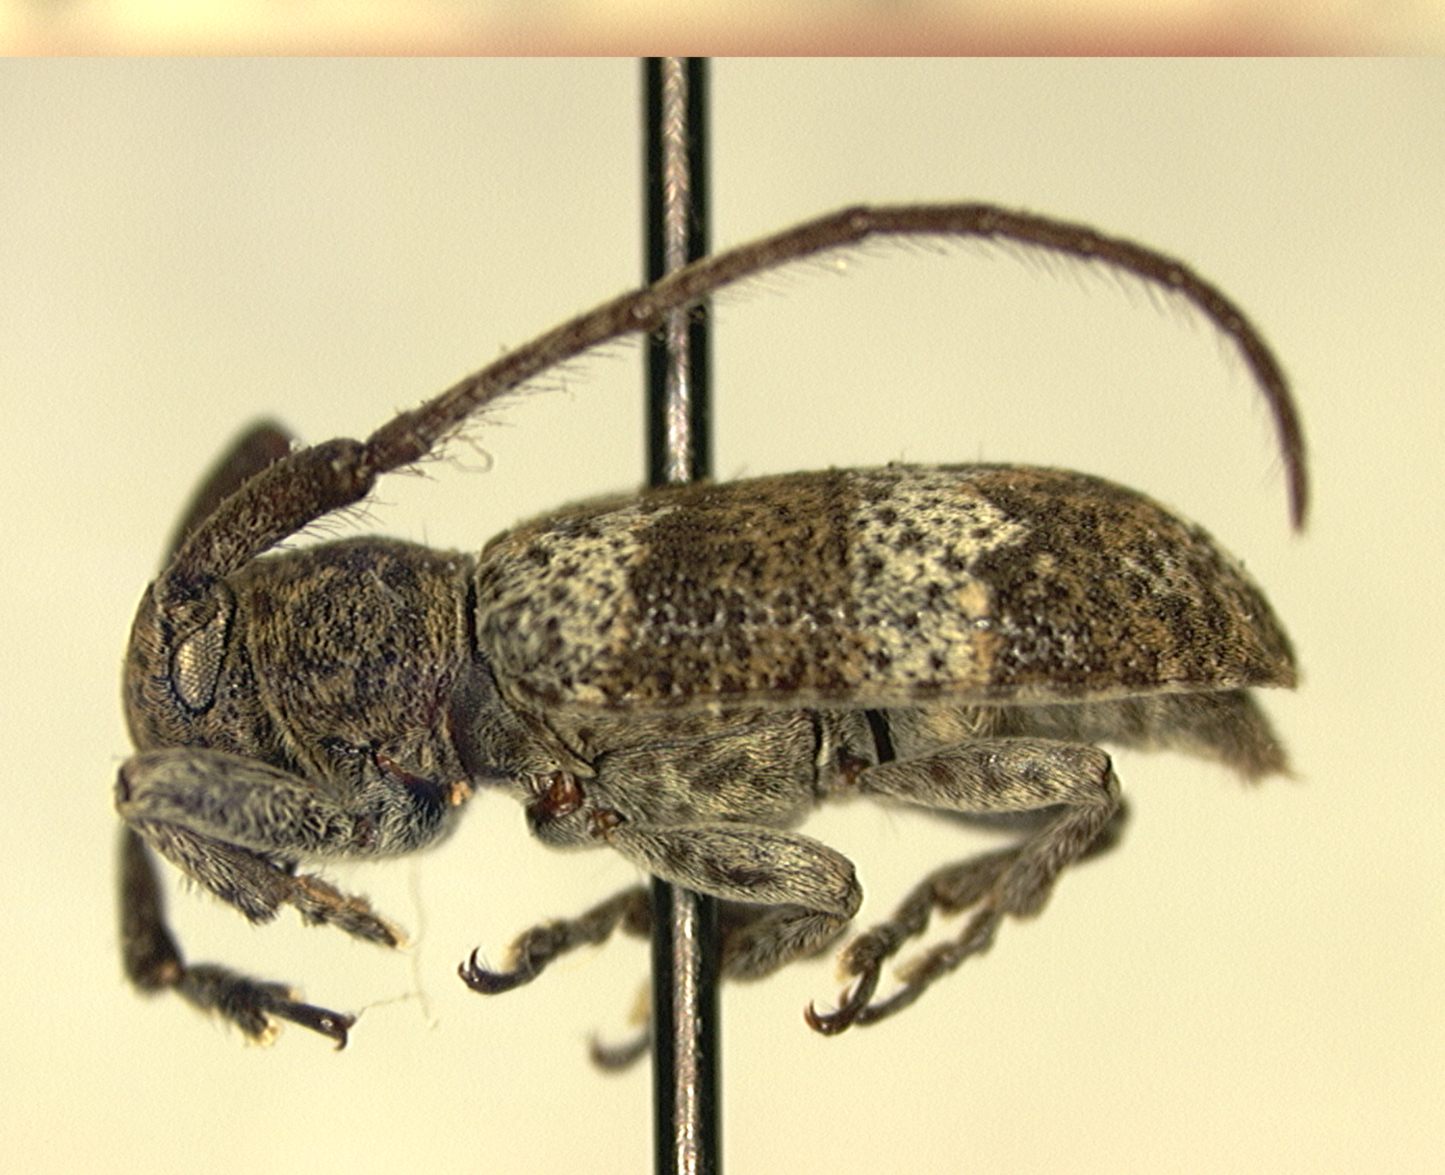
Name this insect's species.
Falsomesosella nigronotata (also Falsomesosella hakka)
